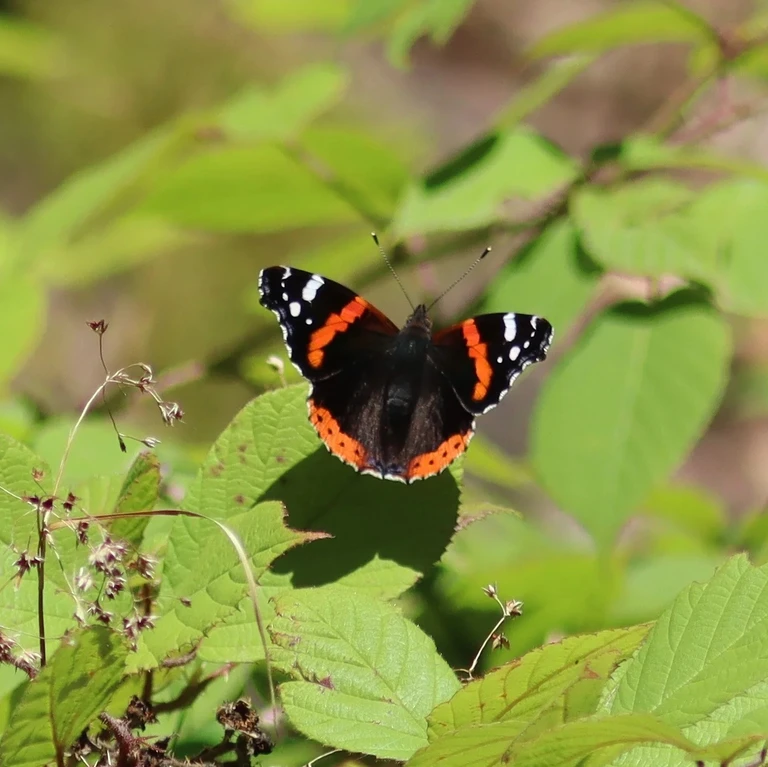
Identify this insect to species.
Vanessa atalanta
